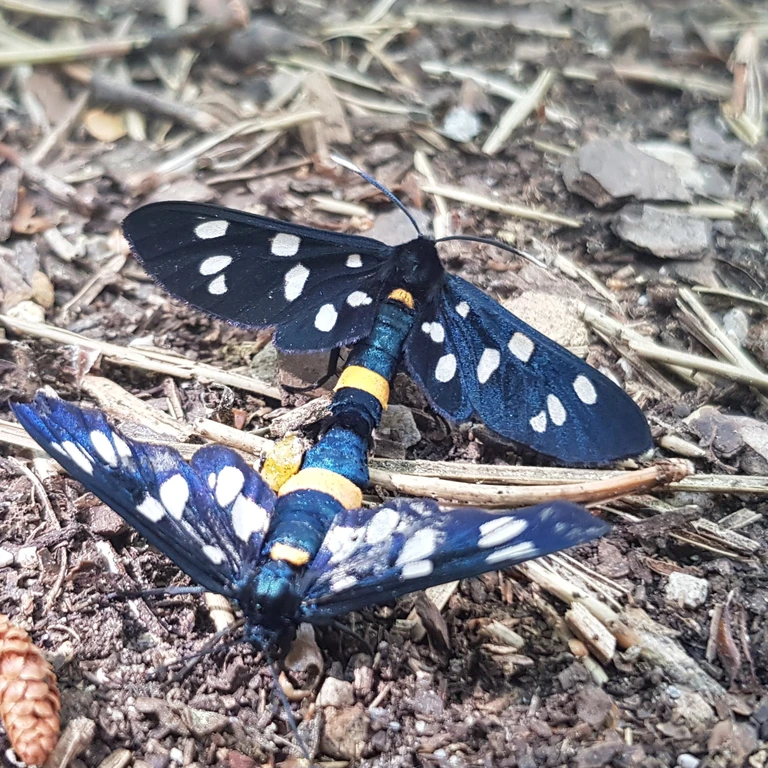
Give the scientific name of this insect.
Amata phegea
